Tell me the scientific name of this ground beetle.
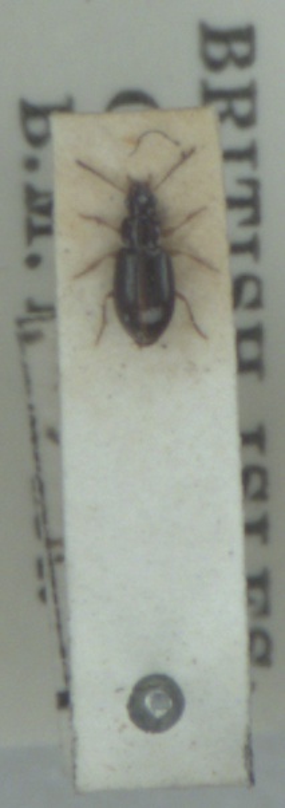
Bradycellus ruficollis
